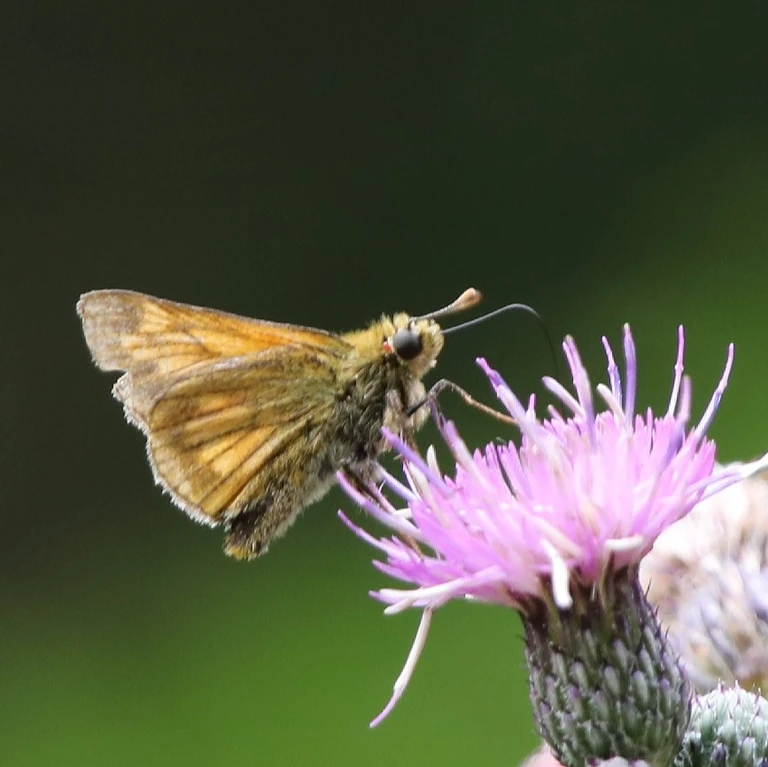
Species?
Ochlodes sylvanus (also Ochlodes venata)
